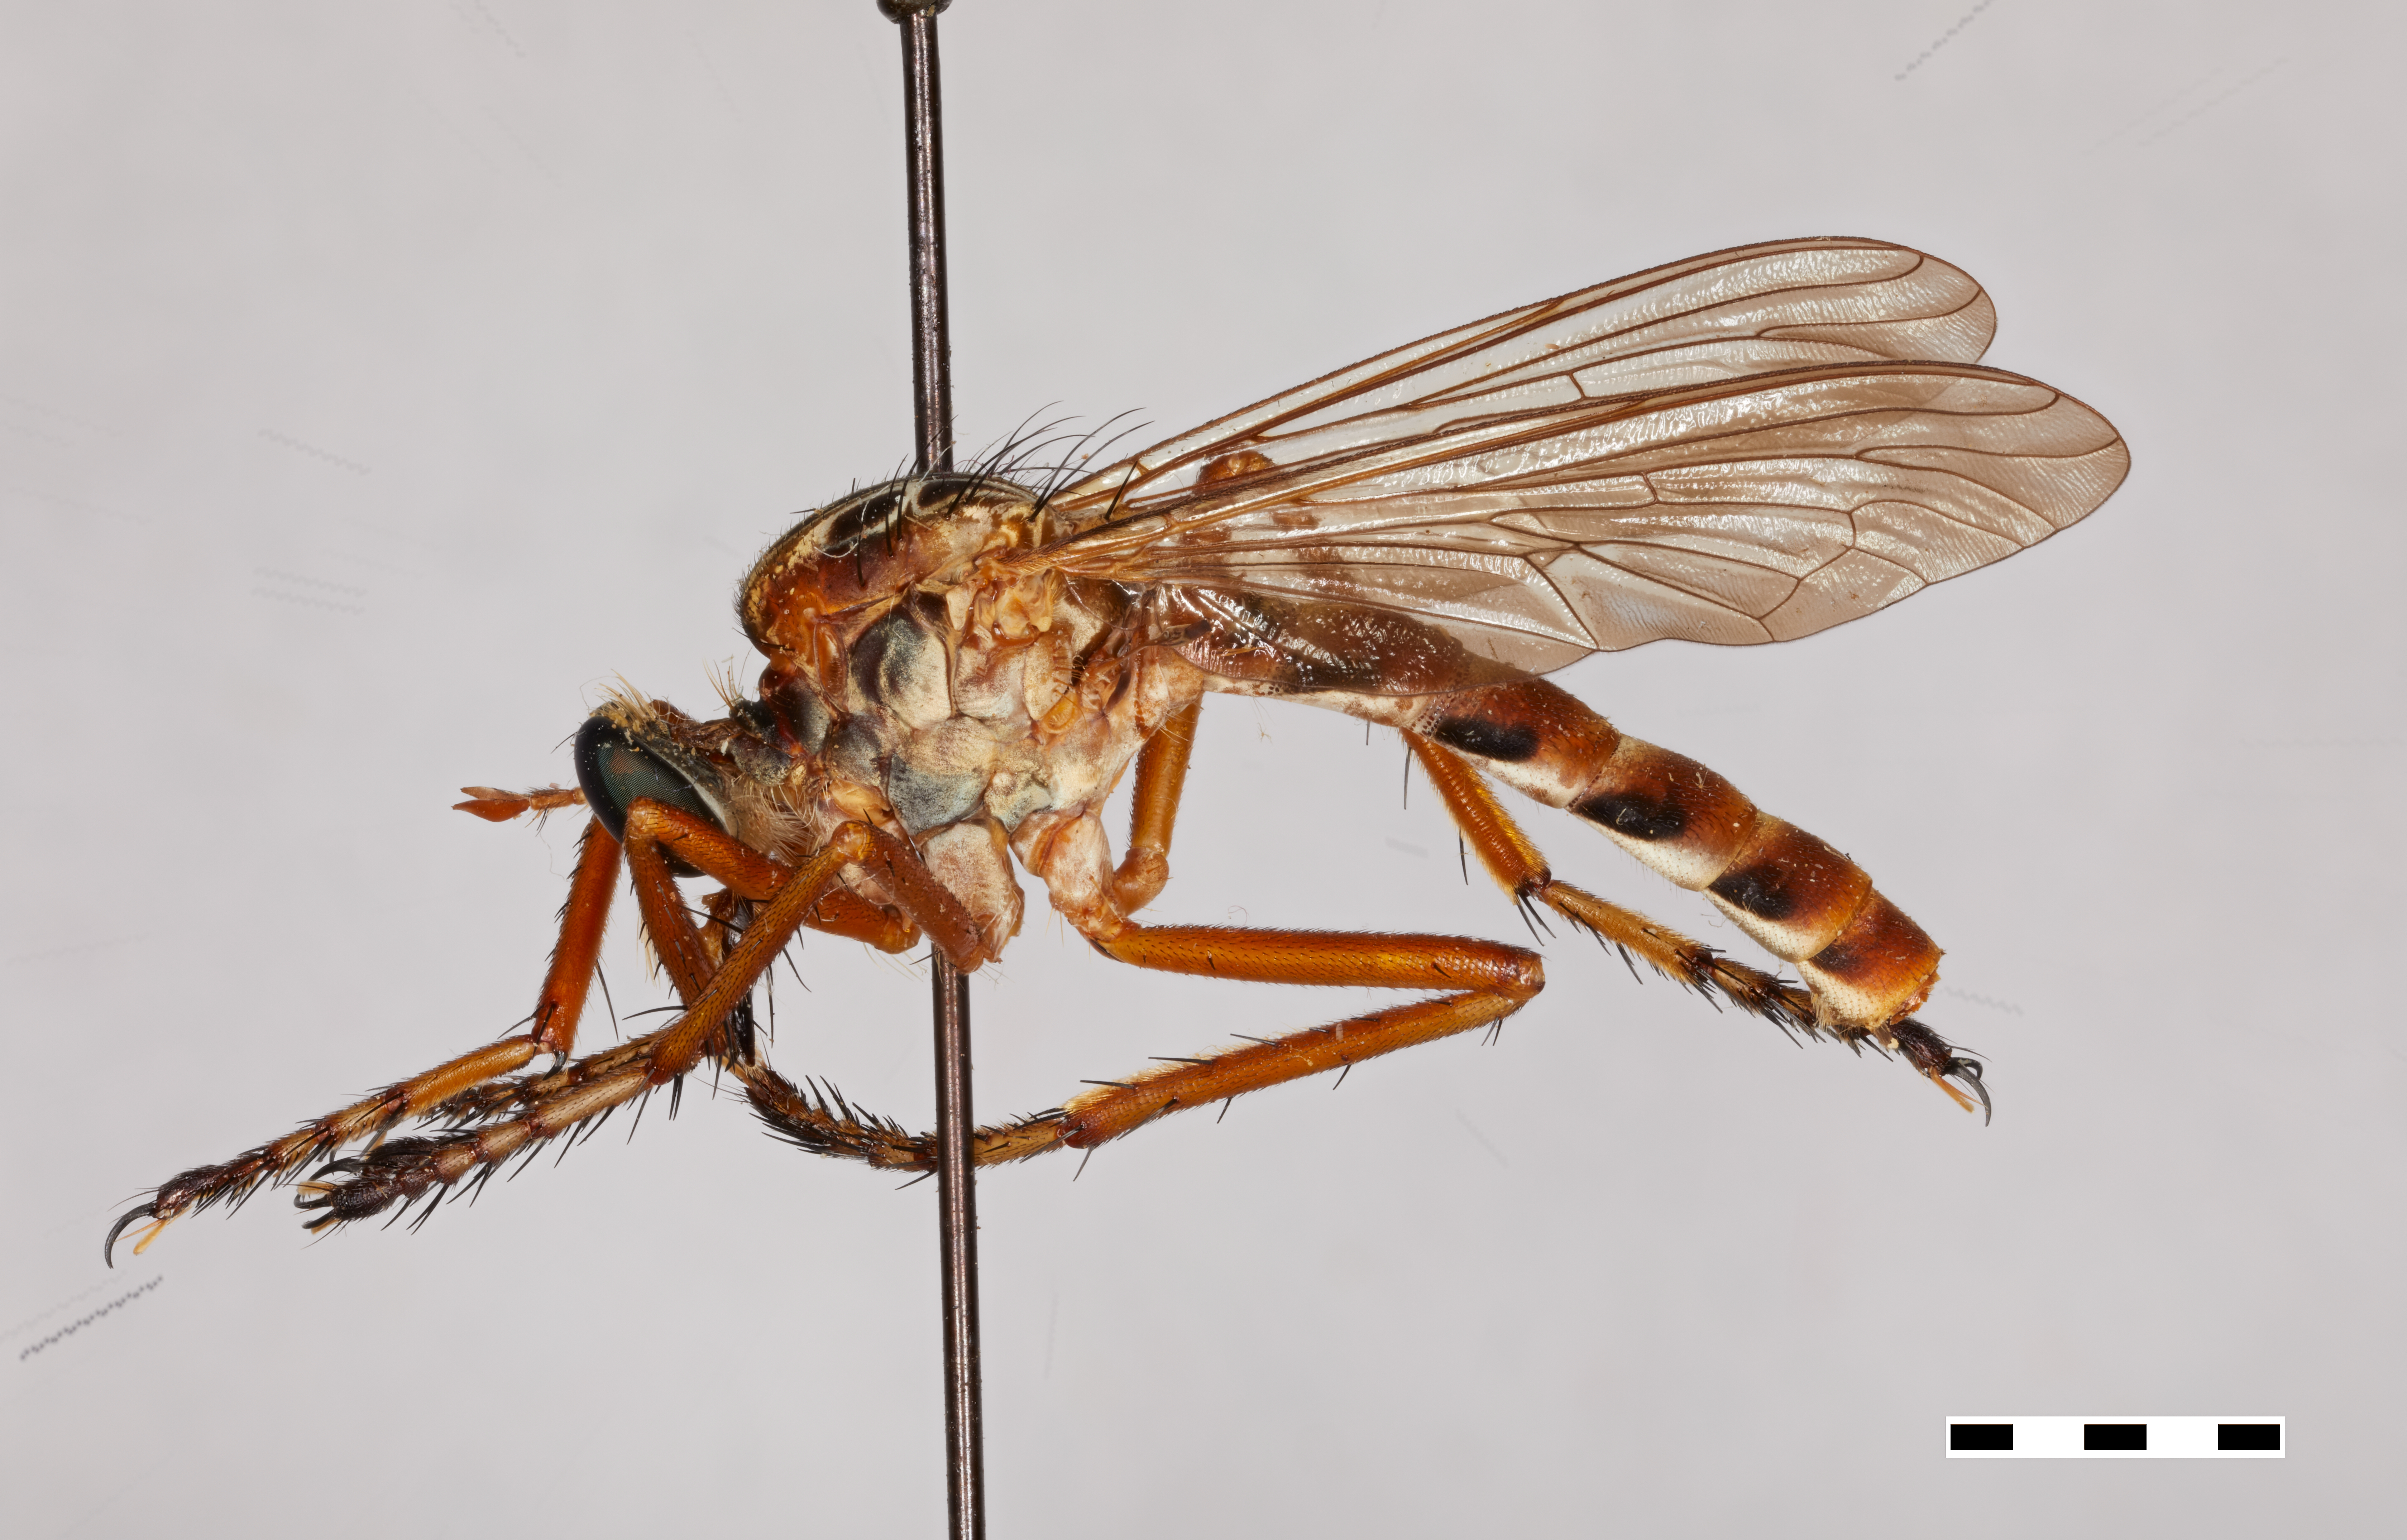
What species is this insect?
Diogmites rubrodorsatus
